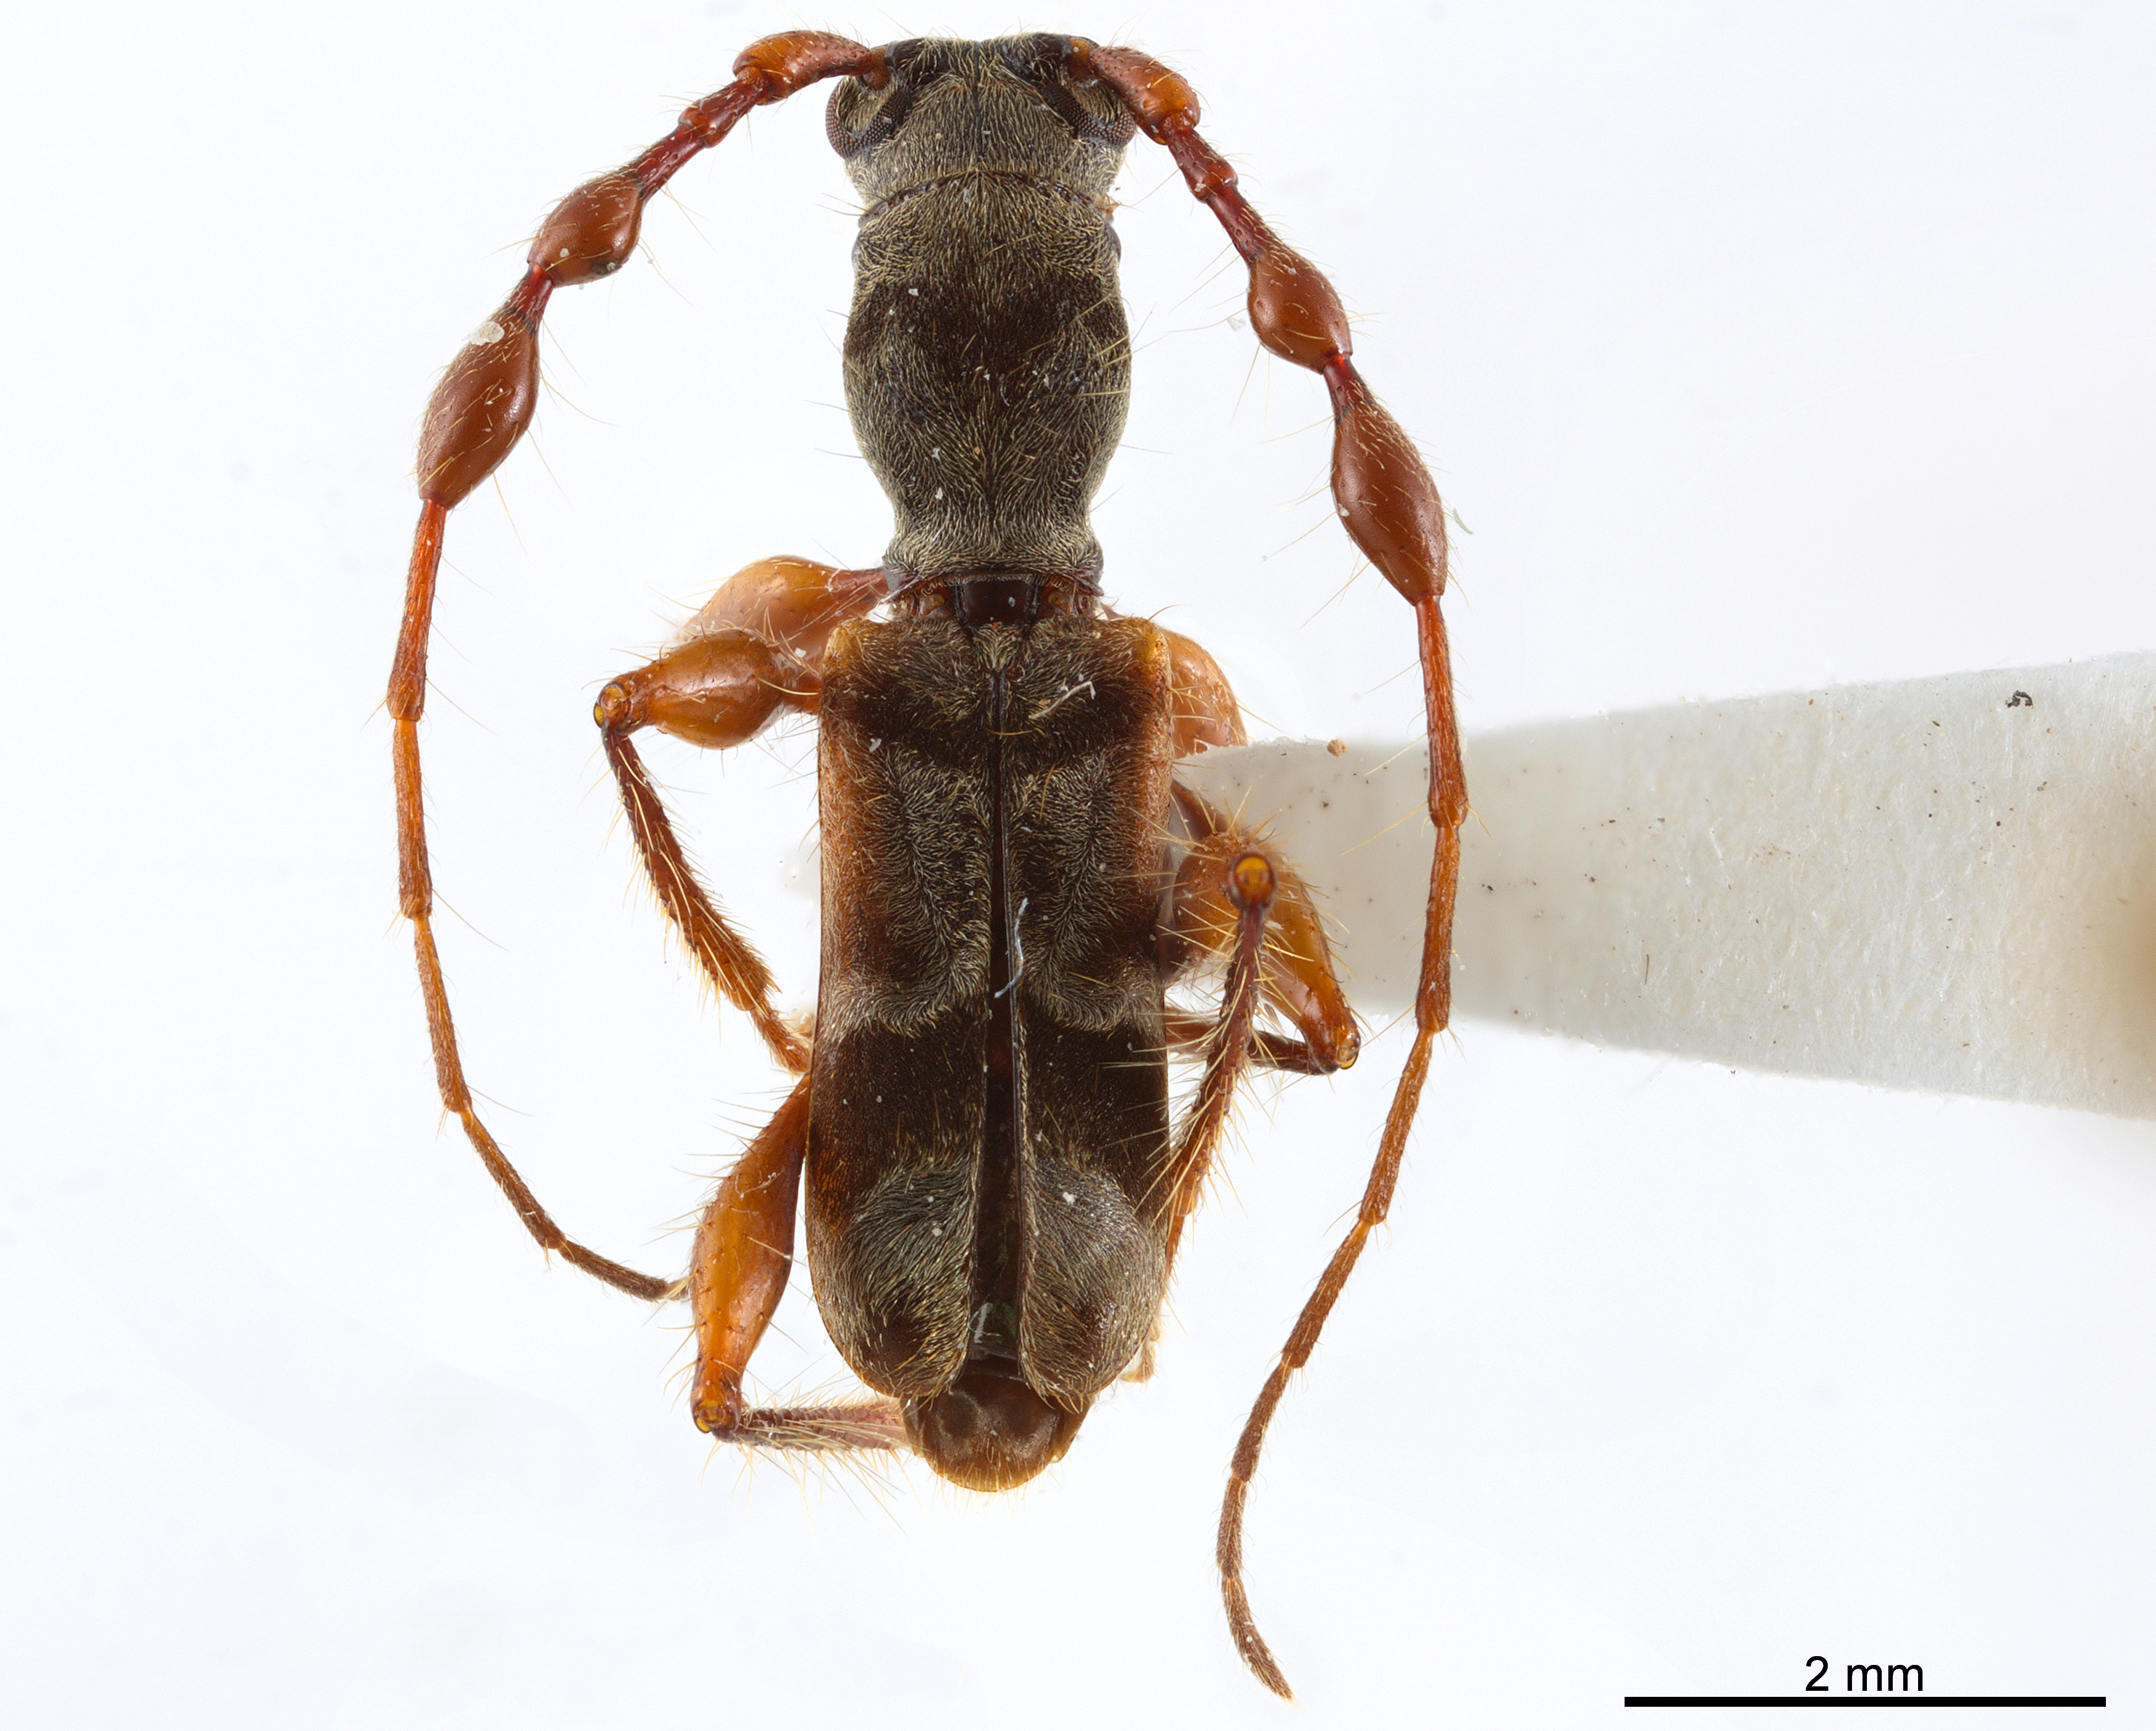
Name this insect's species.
Diphyrama singularis
